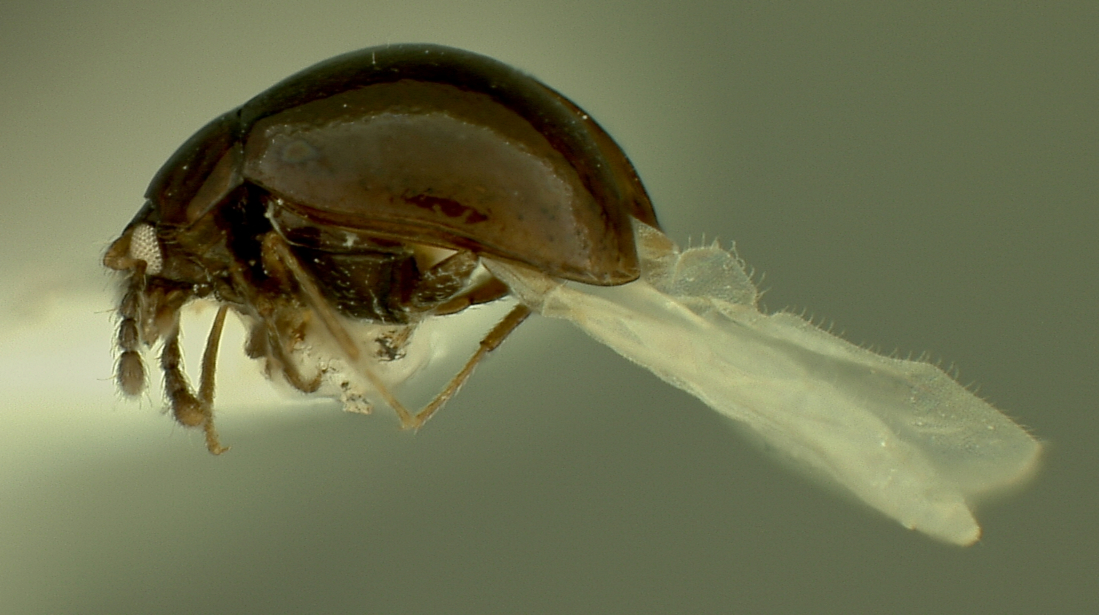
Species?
Rhymbomicrus stephani
